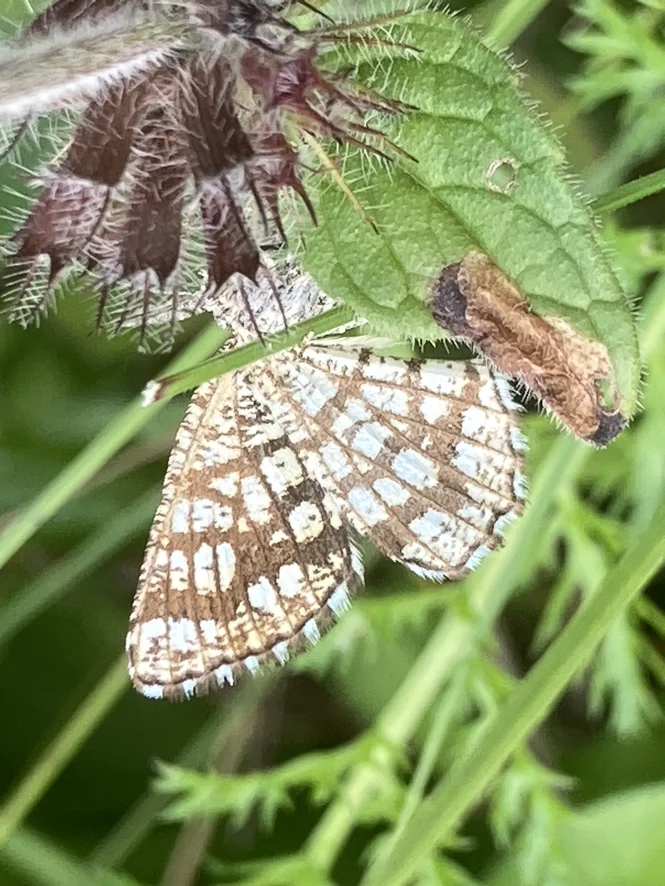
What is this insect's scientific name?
Chiasmia clathrata
